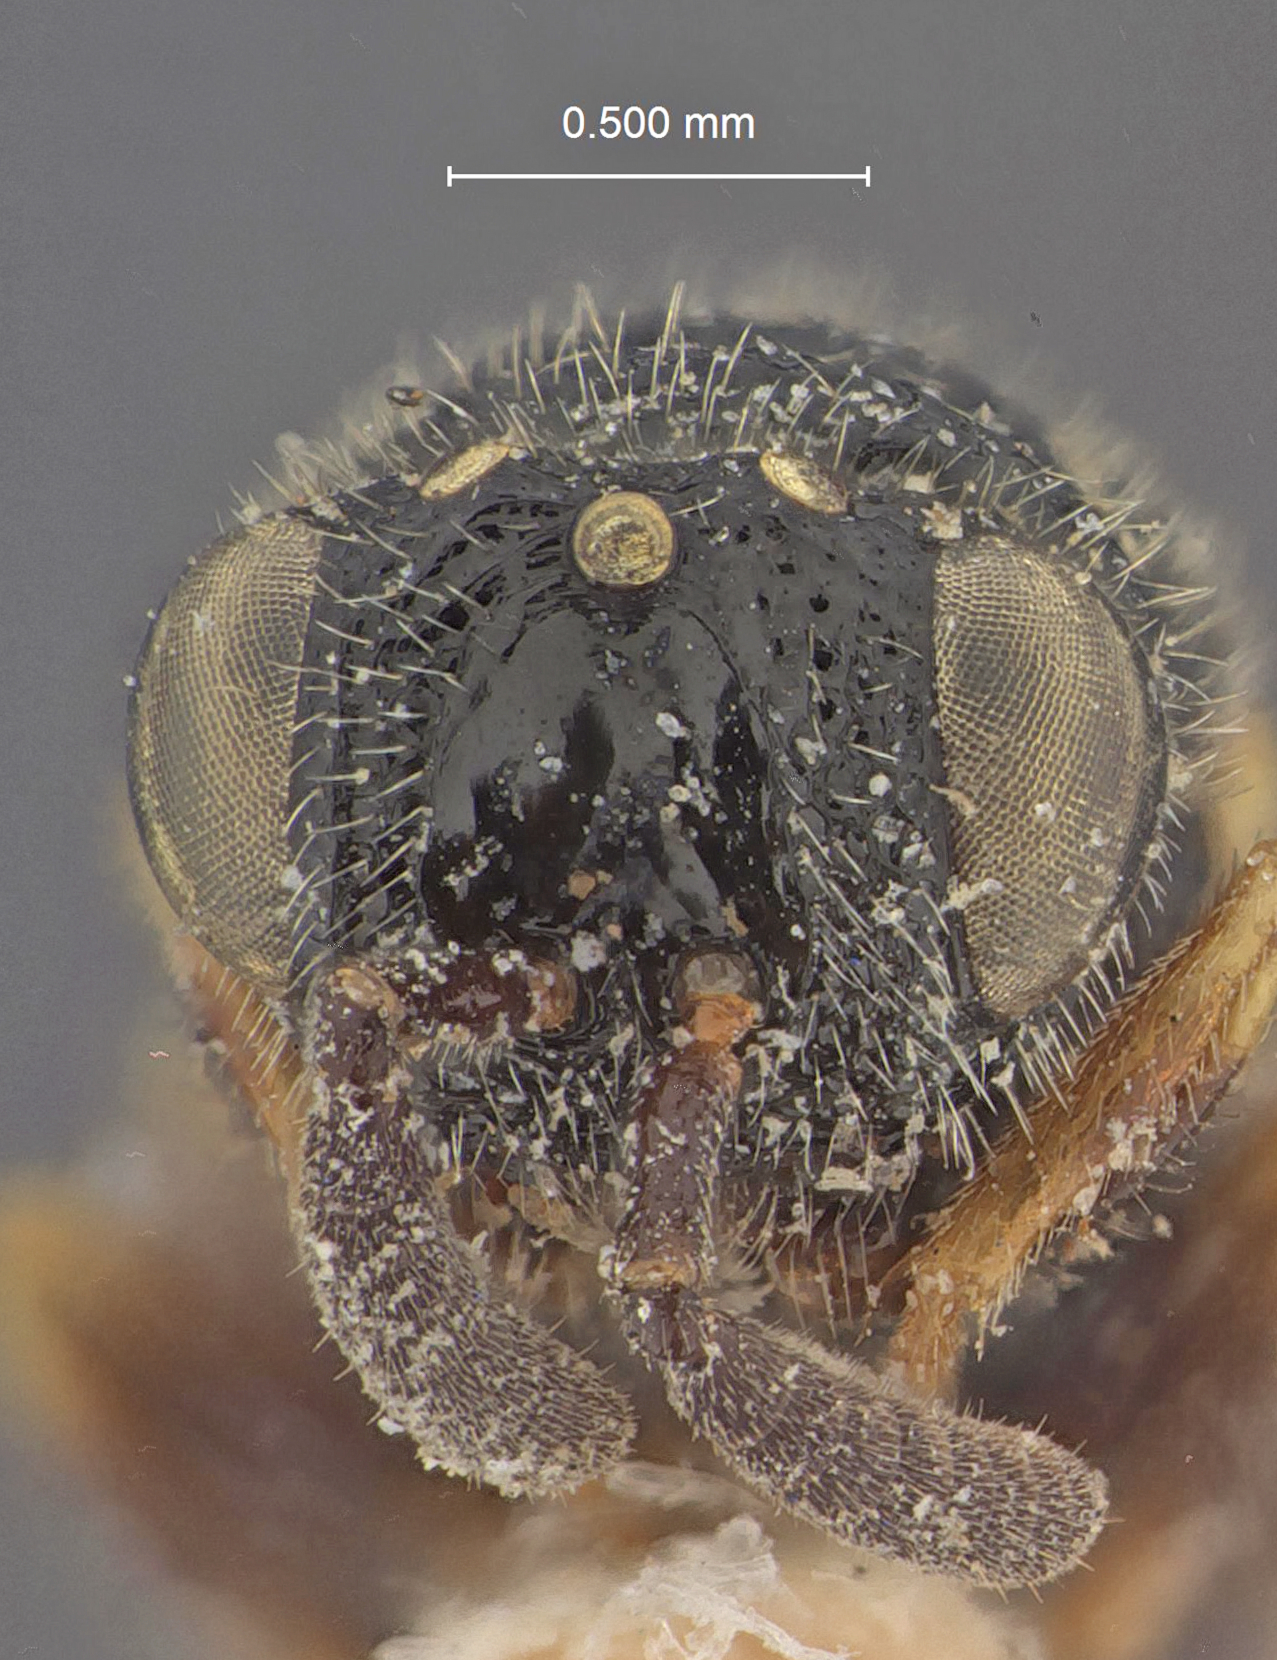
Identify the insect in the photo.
Chalcis minuta
